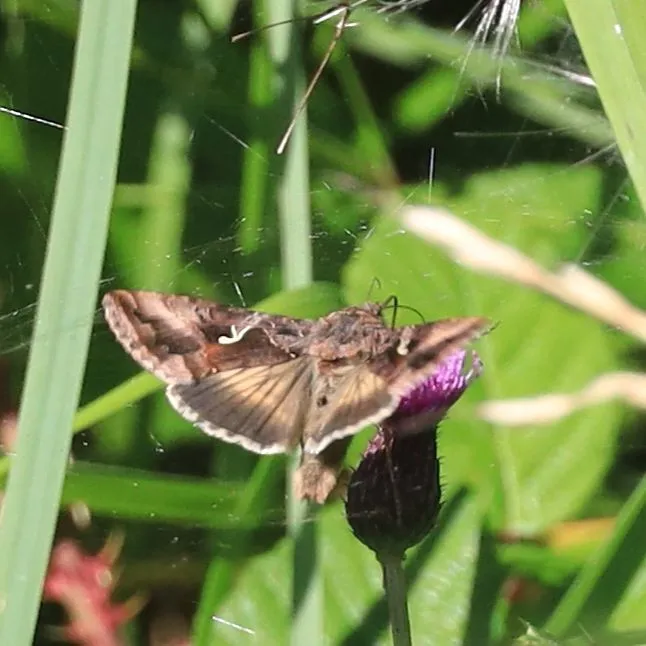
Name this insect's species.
Autographa gamma
